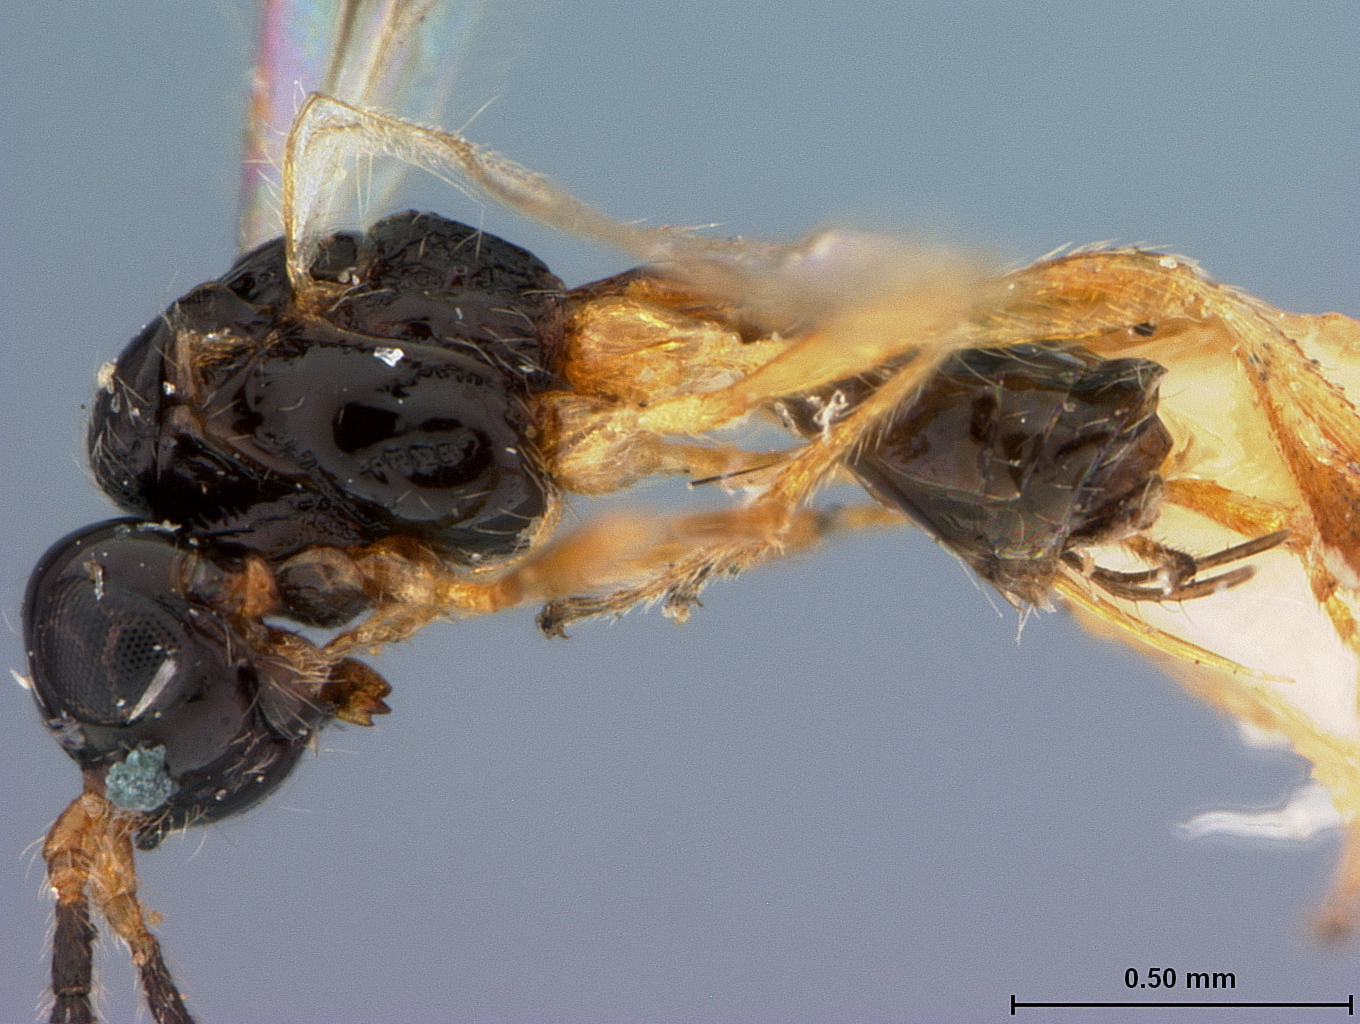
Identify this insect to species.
Aspilota terryvillensis
